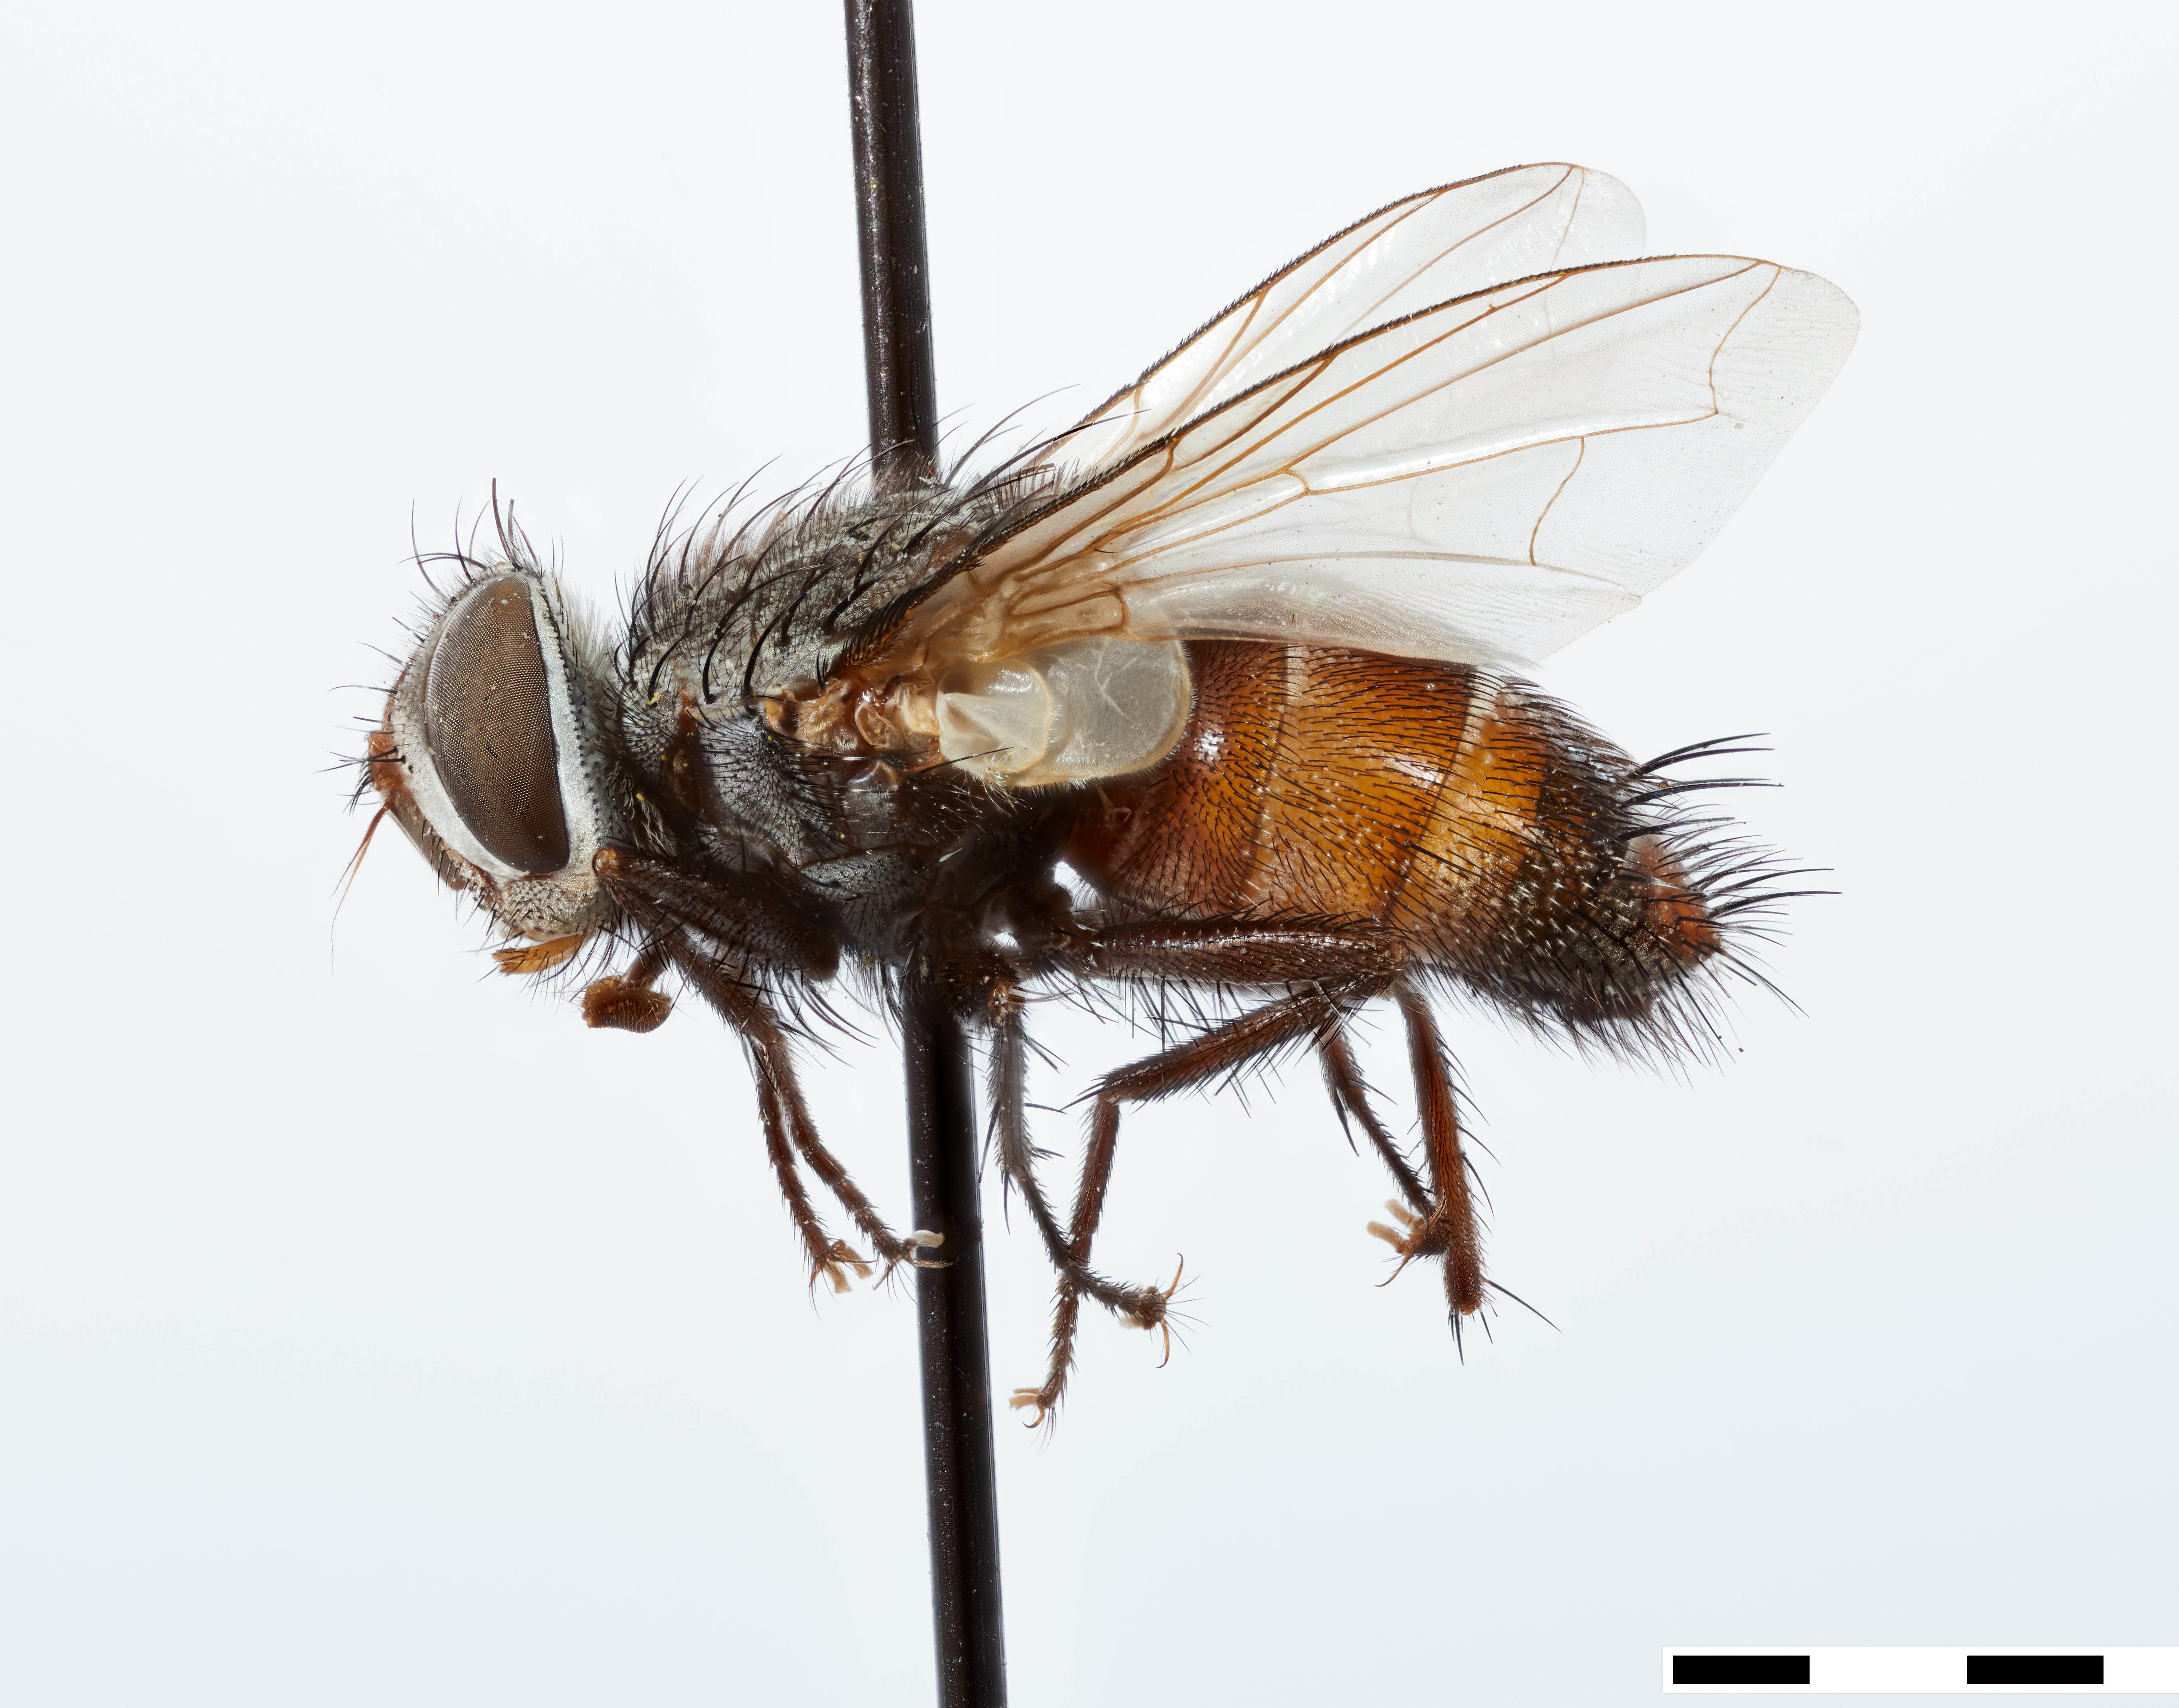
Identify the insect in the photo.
Topomeigenia matutina
